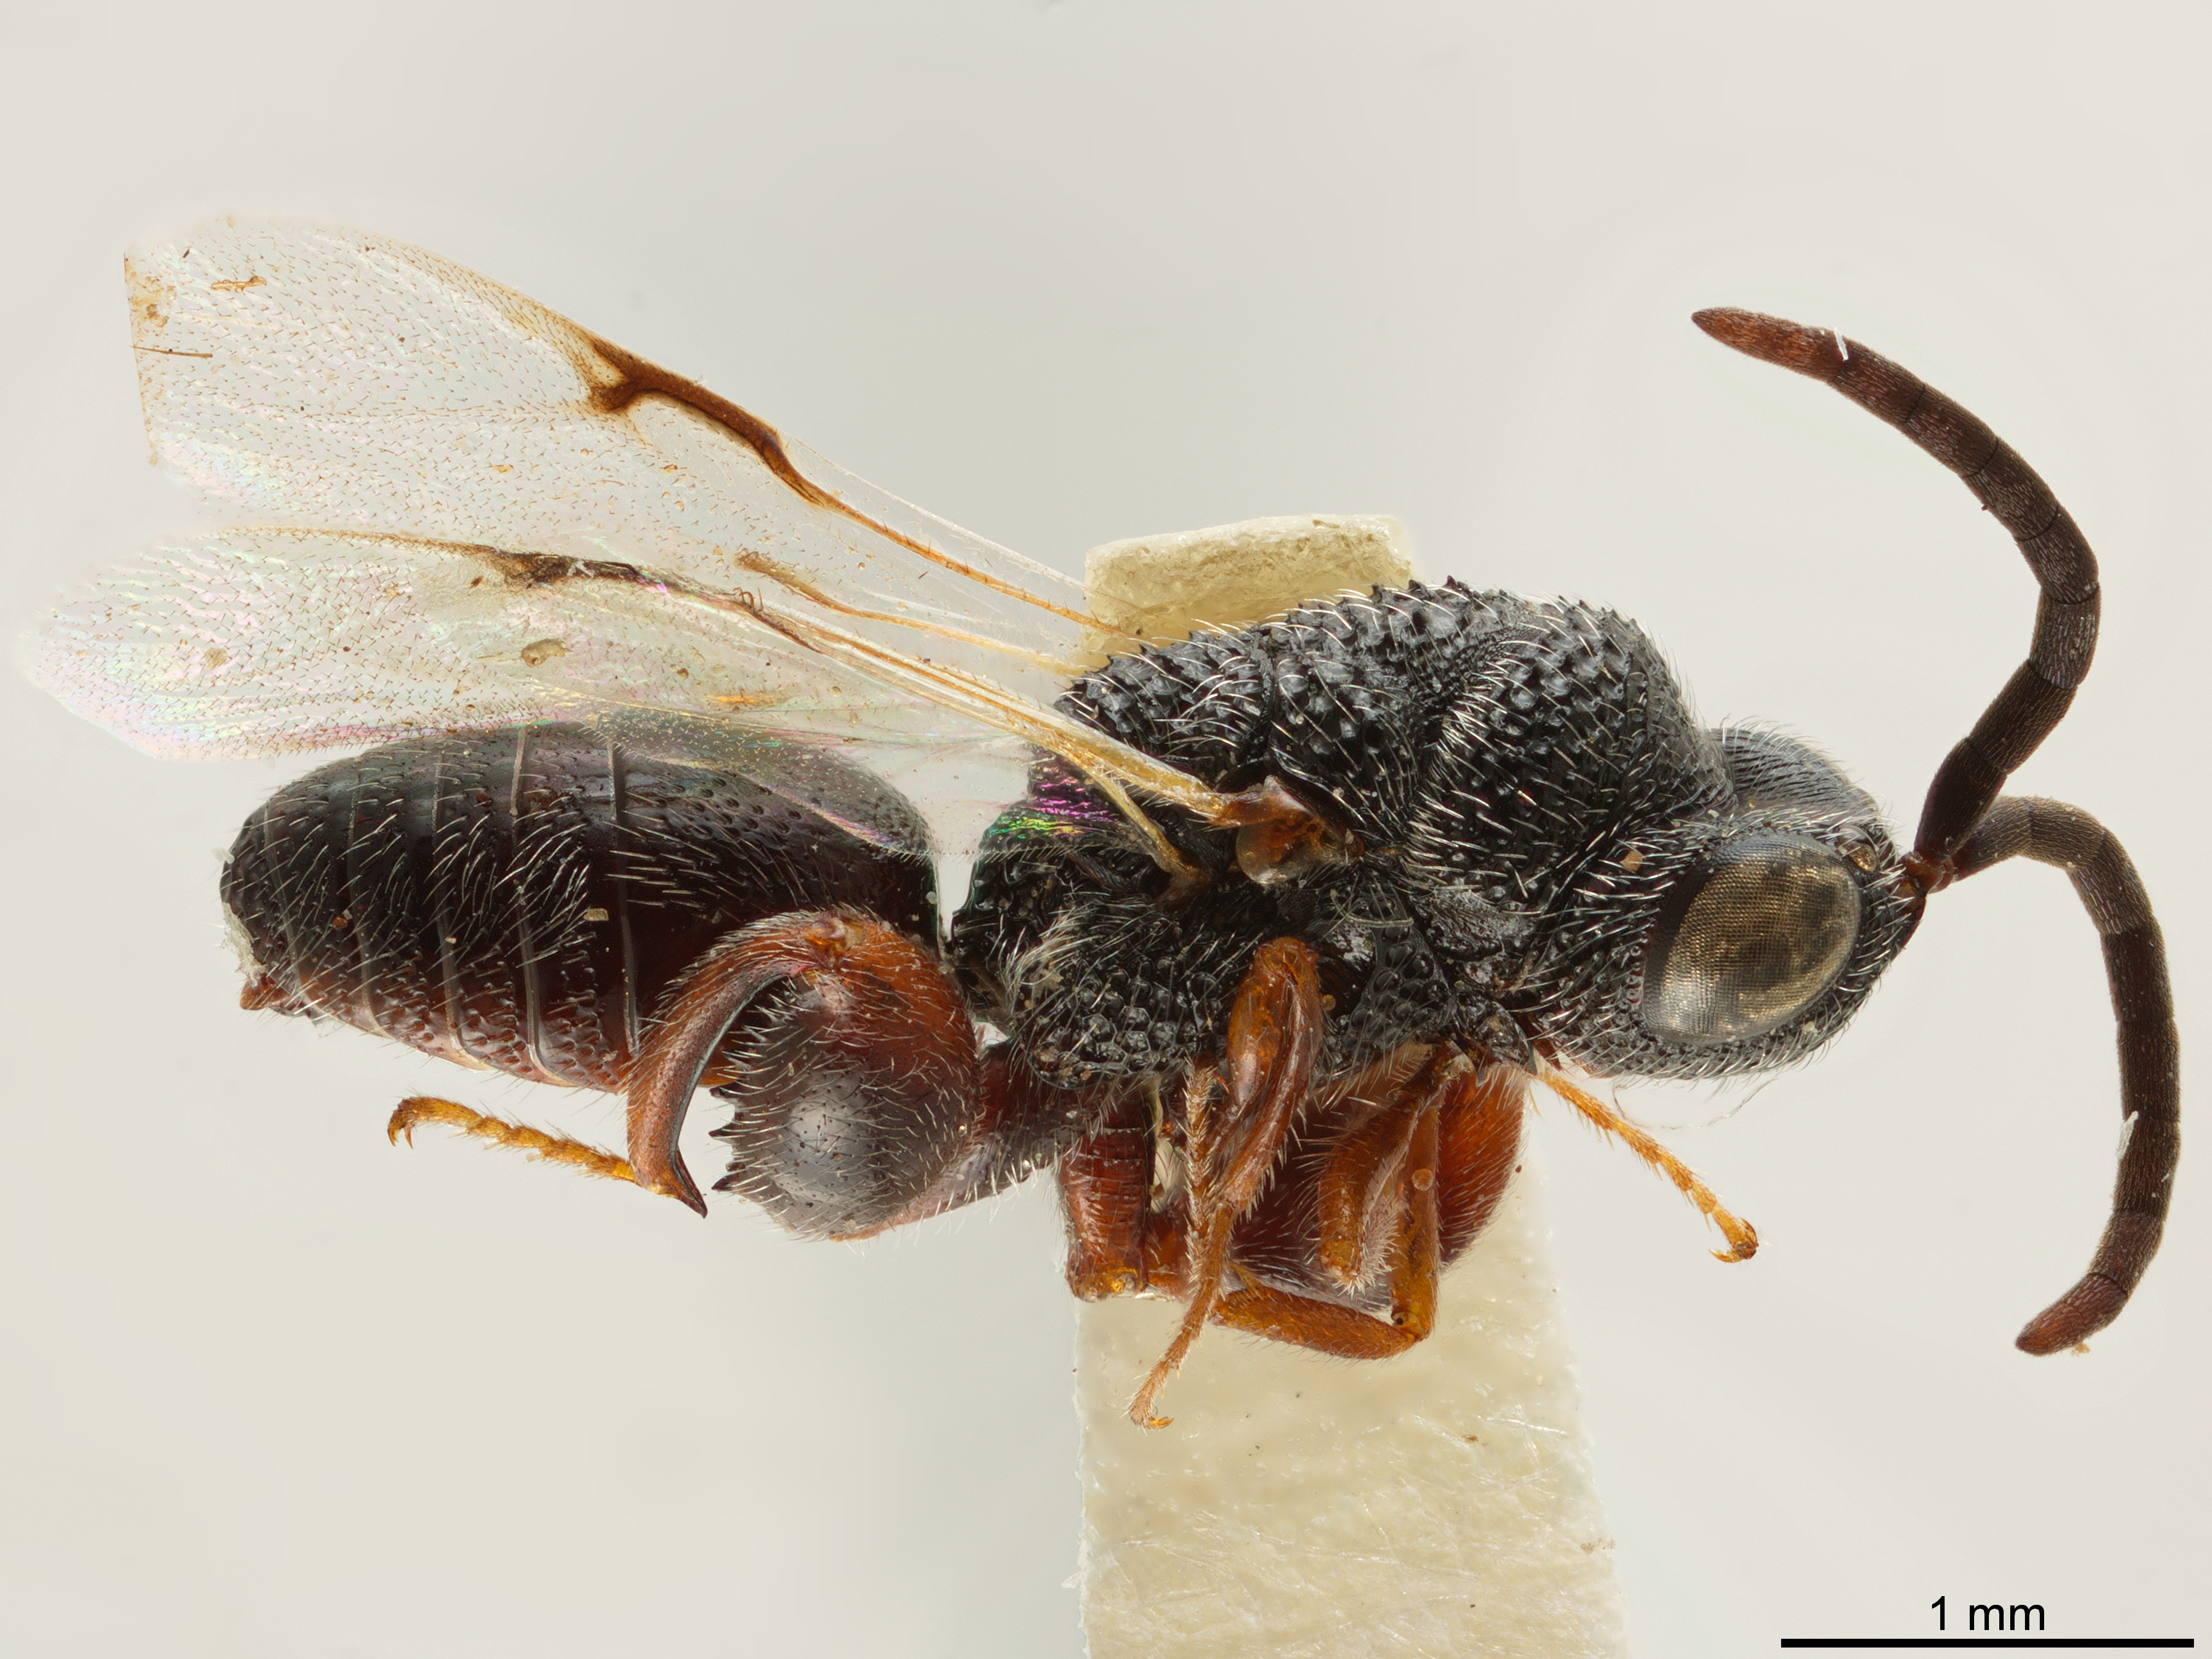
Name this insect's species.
Trigonura algerti
